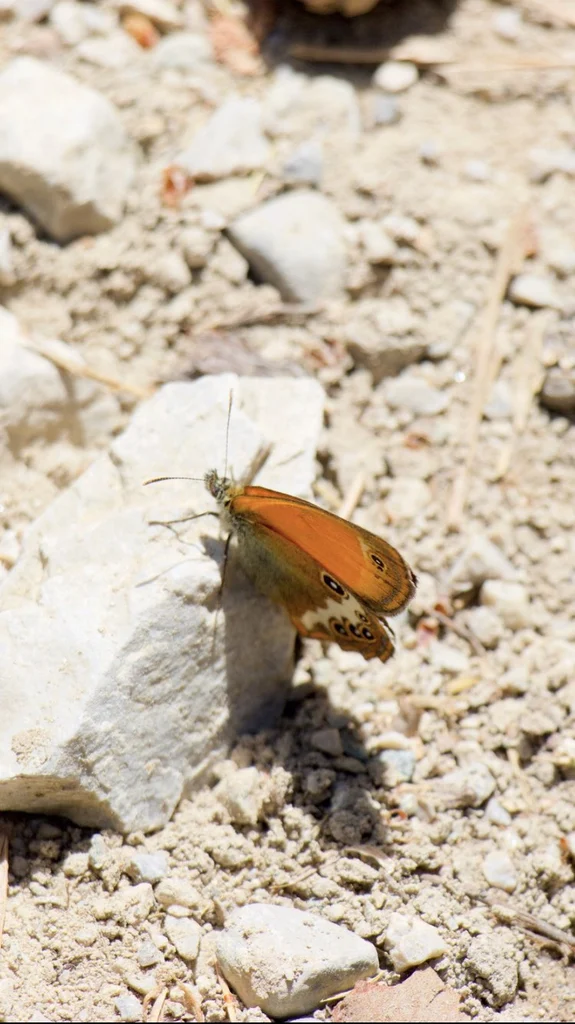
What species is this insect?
Coenonympha arcania
